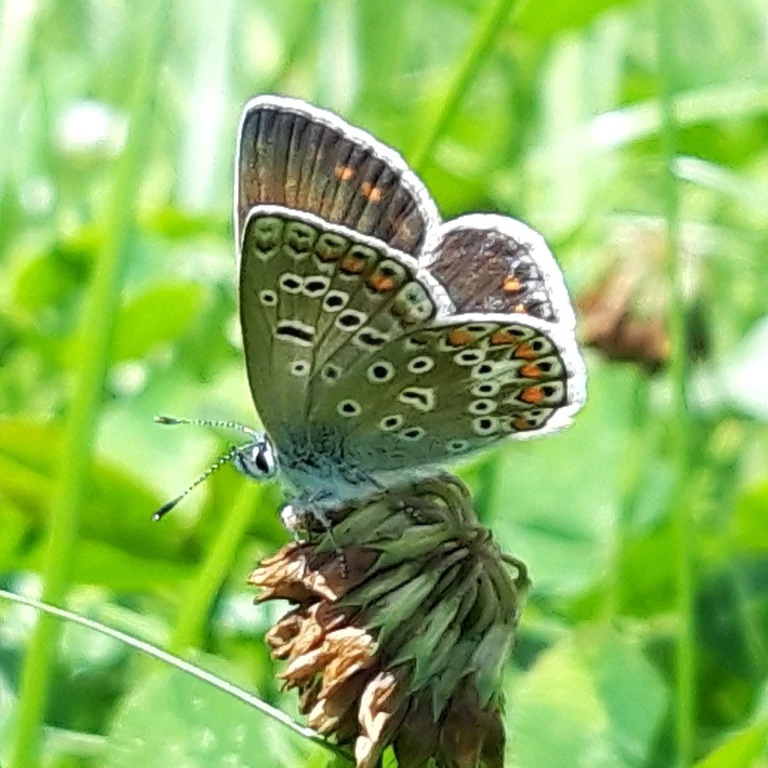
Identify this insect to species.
Polyommatus icarus
